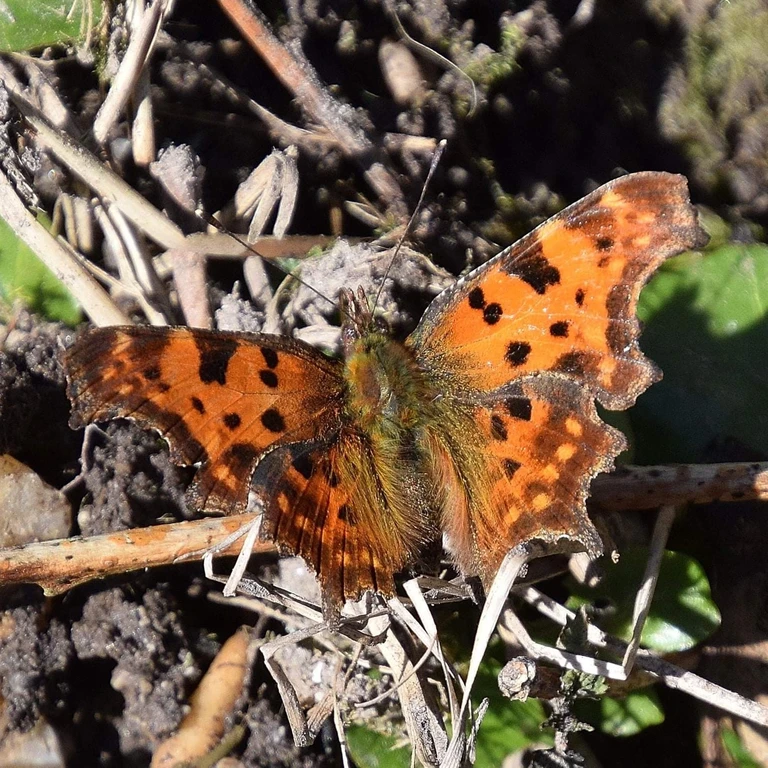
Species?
Polygonia c-album
